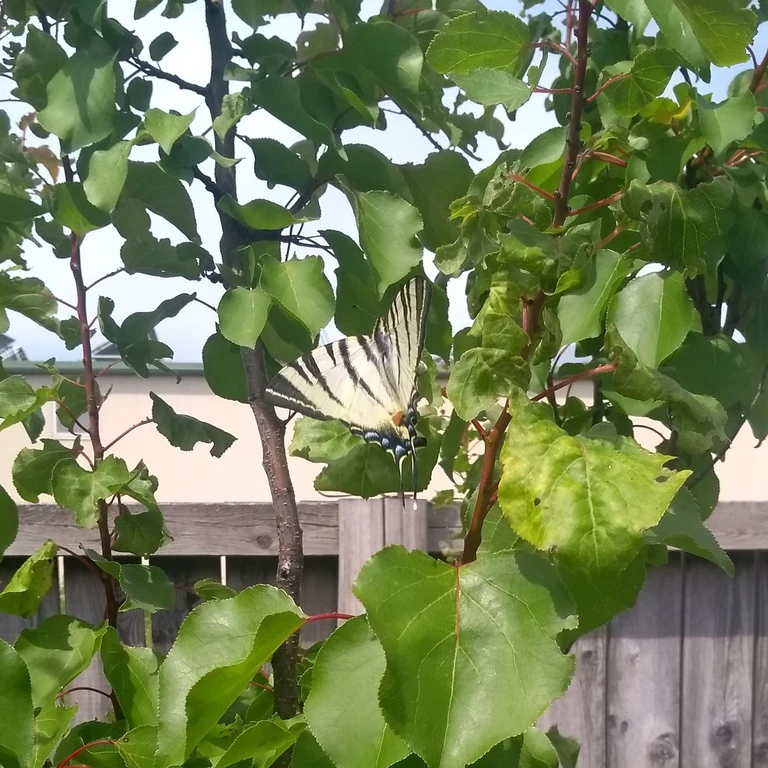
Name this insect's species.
Iphiclides podalirius
